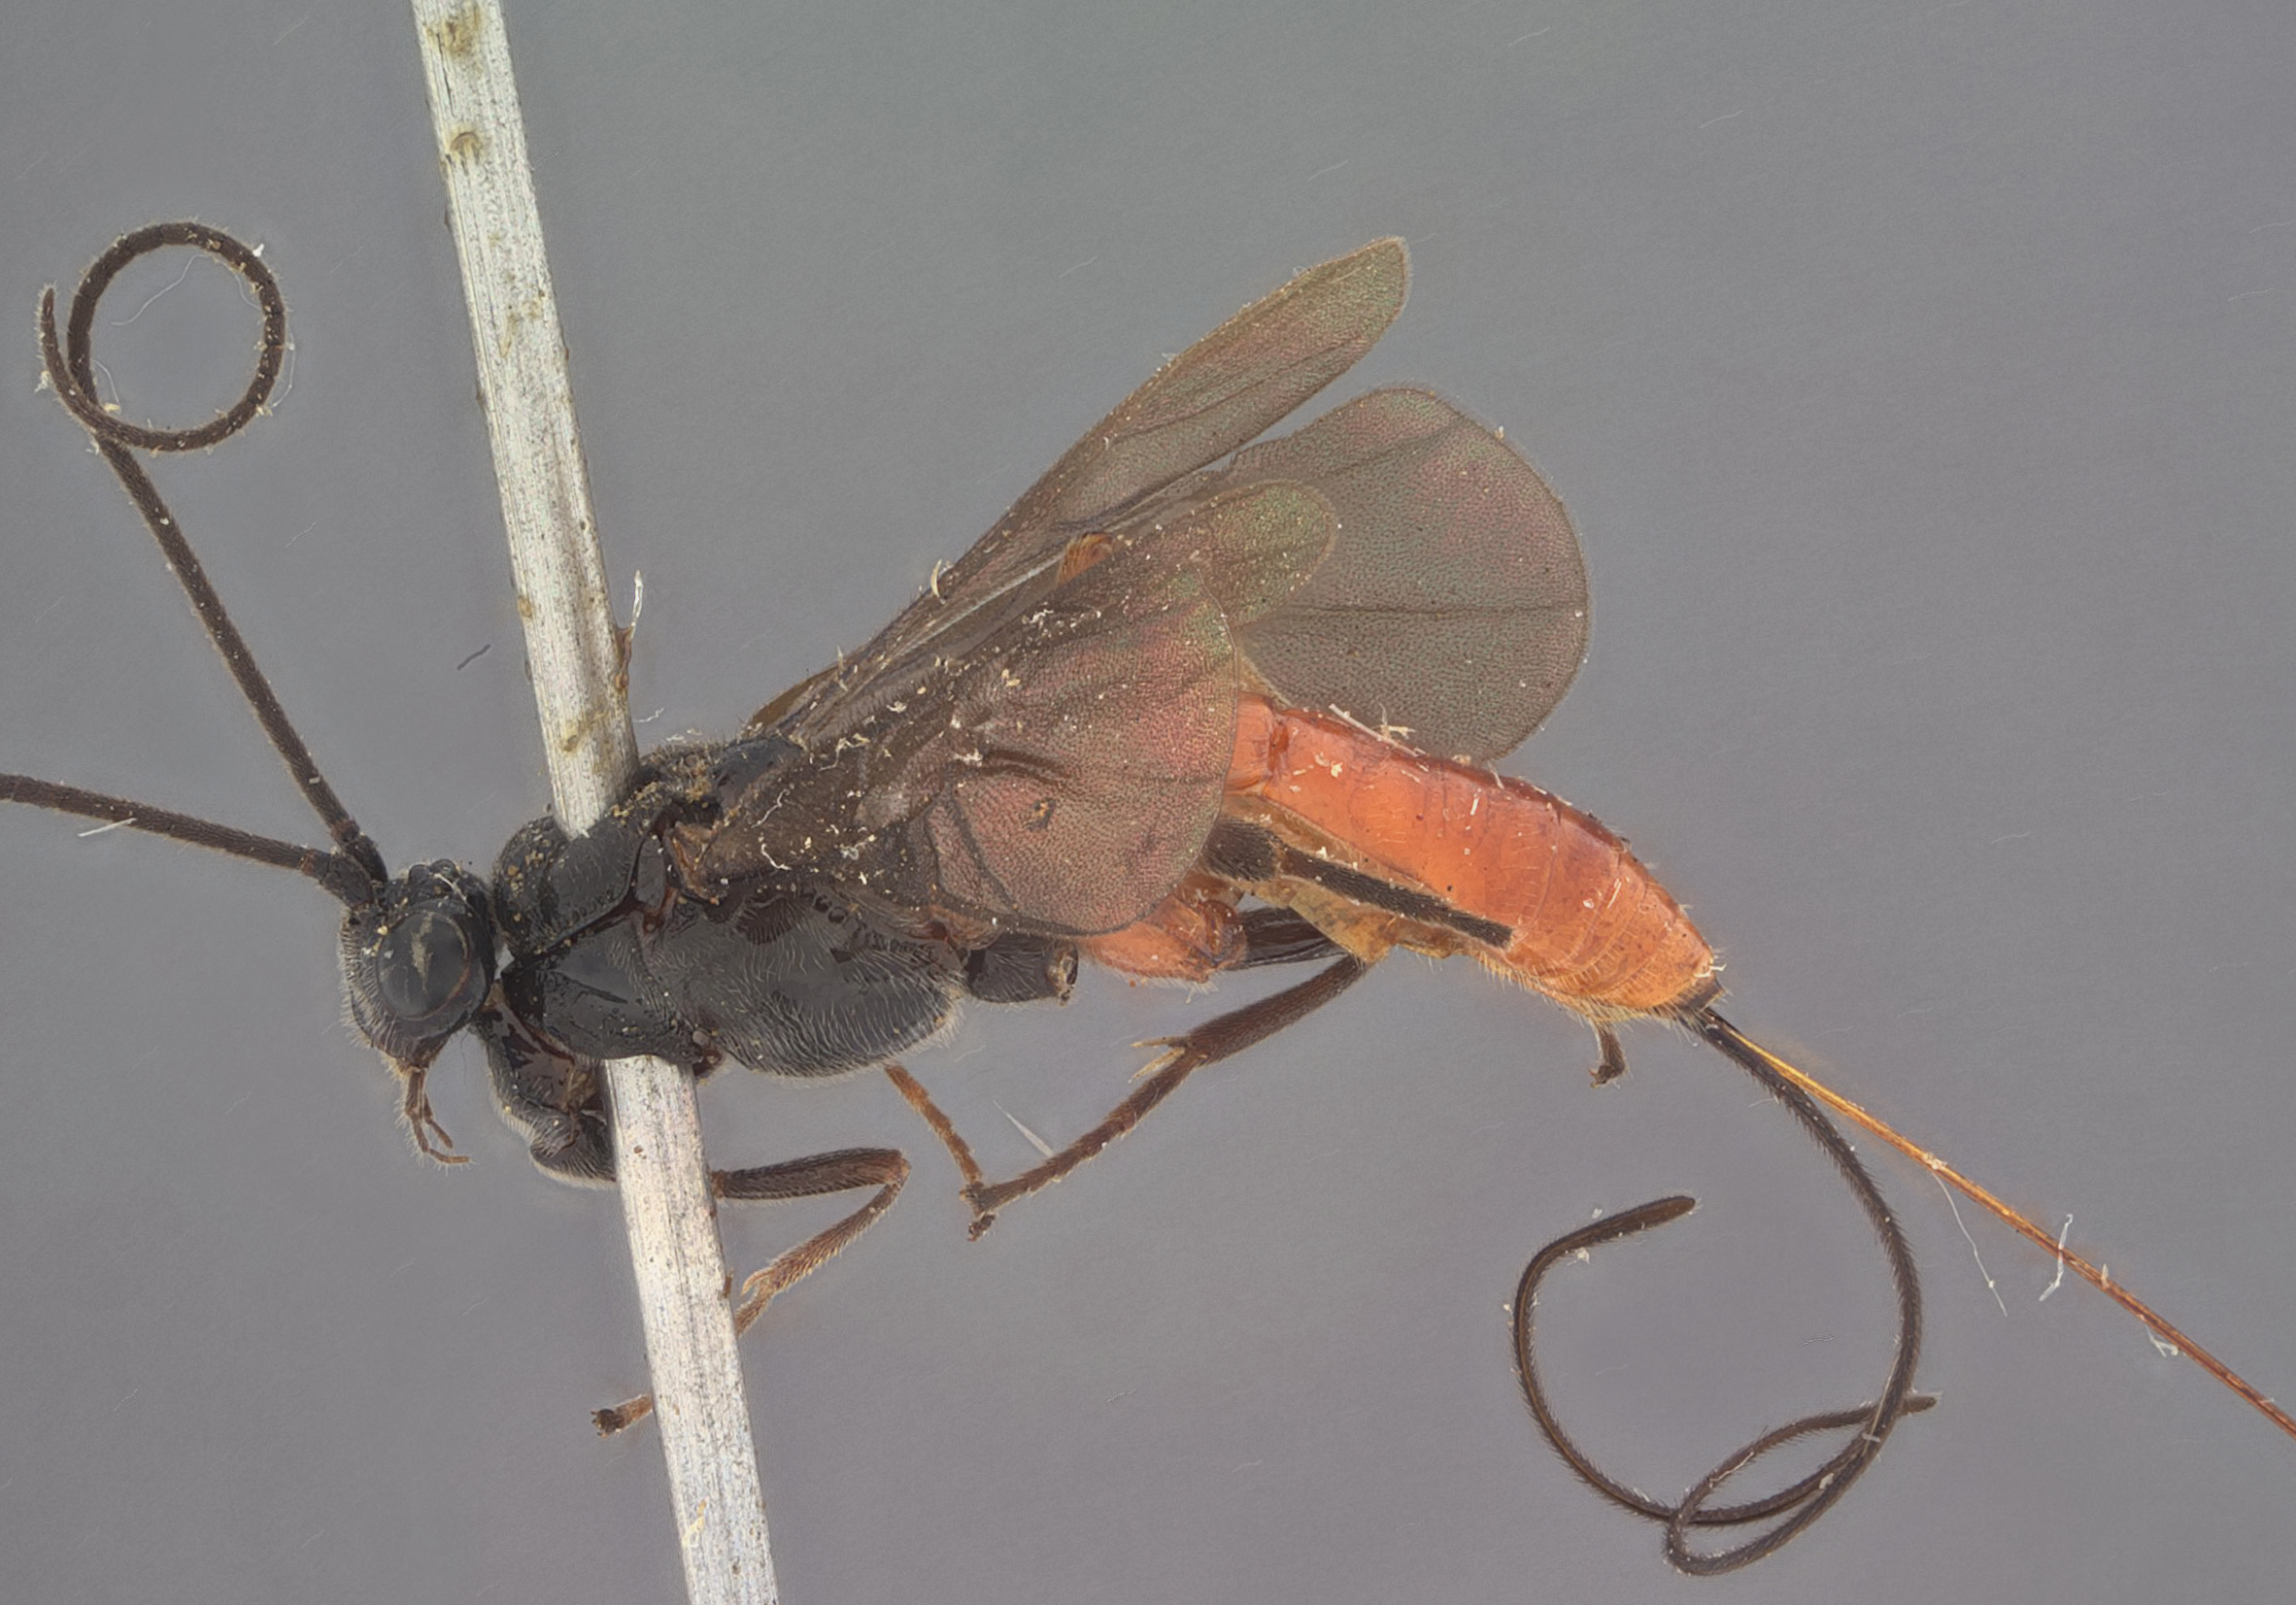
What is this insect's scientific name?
Bassus pini
